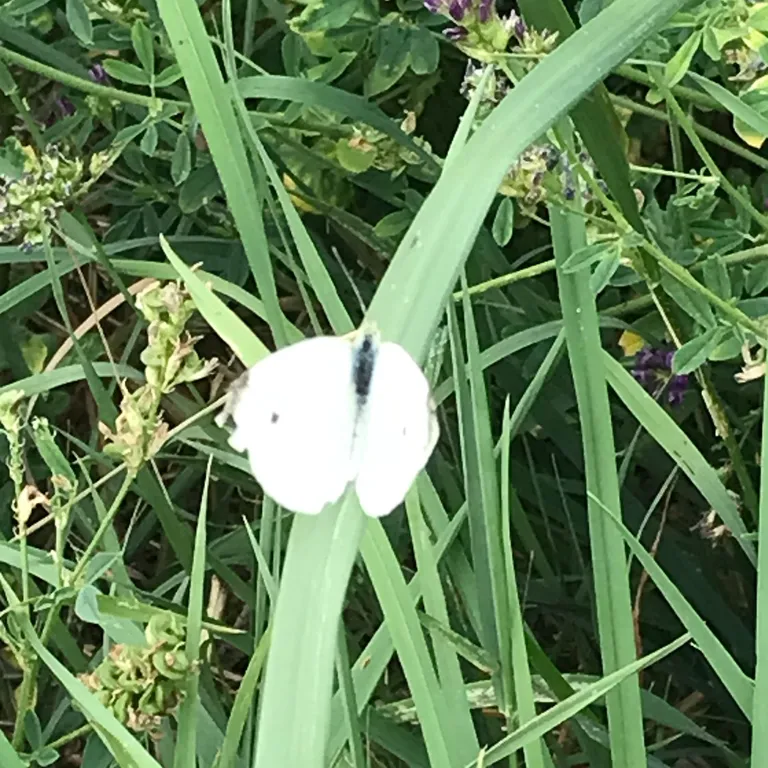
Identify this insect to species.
Pieris rapae
